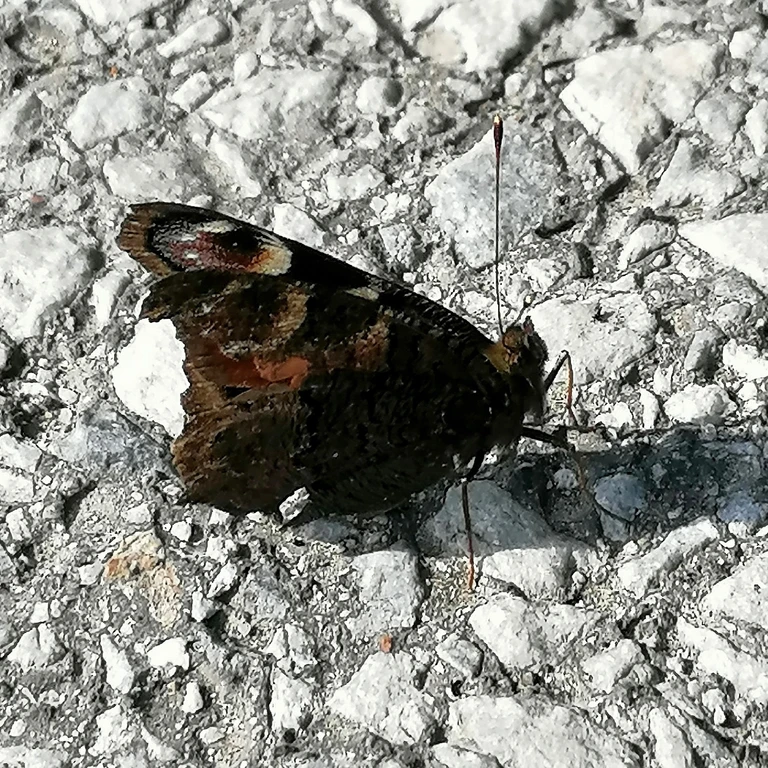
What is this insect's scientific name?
Aglais io
